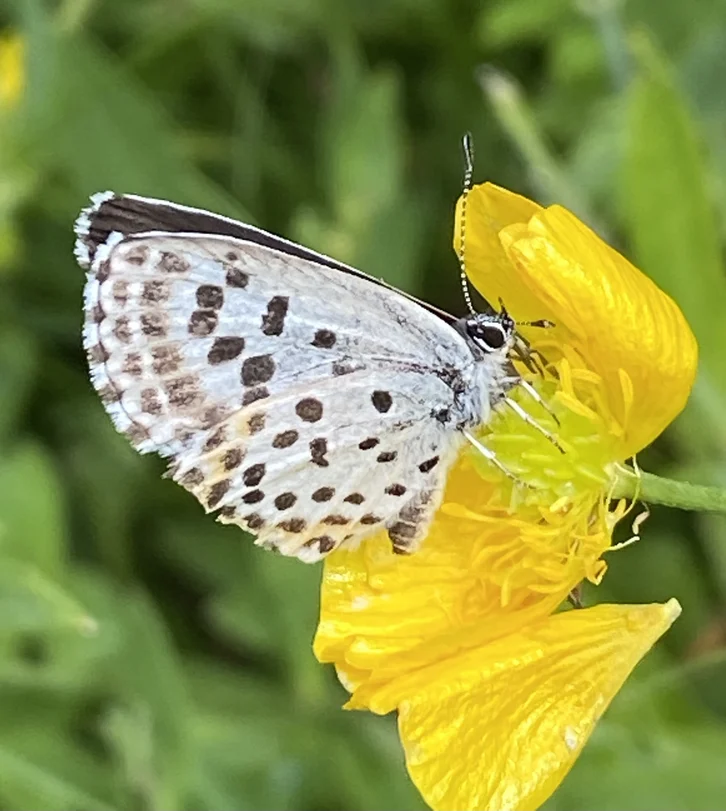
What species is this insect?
Scolitantides orion
